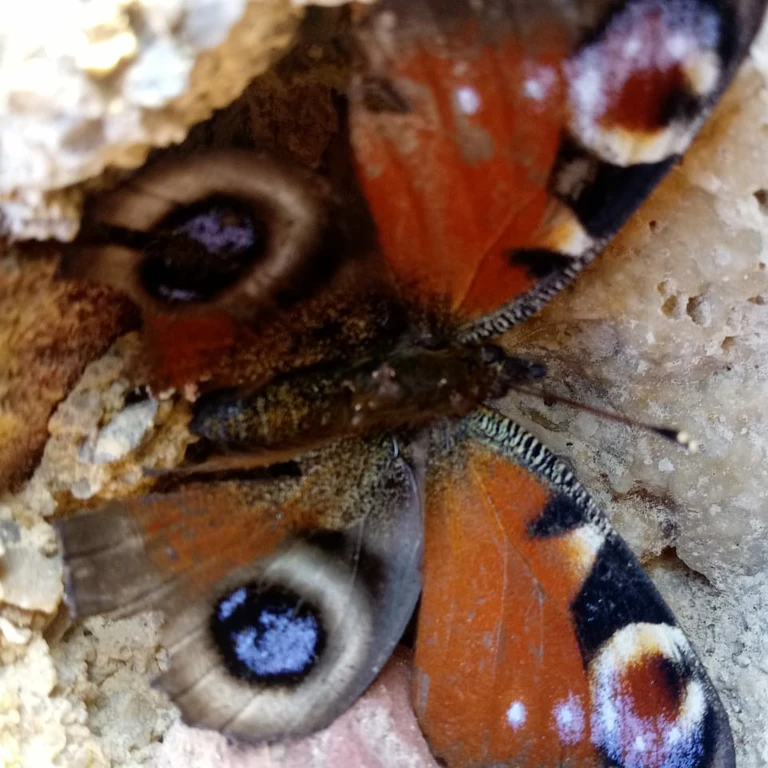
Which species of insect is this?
Aglais io
